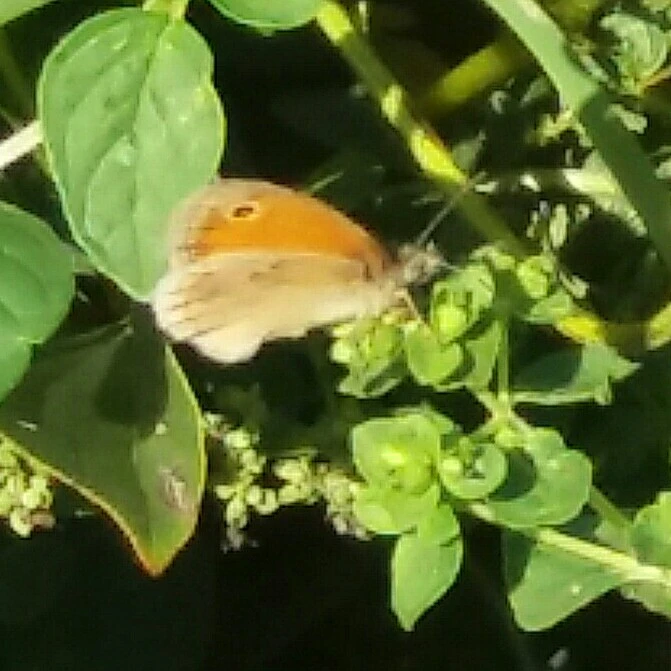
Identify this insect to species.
Coenonympha pamphilus
